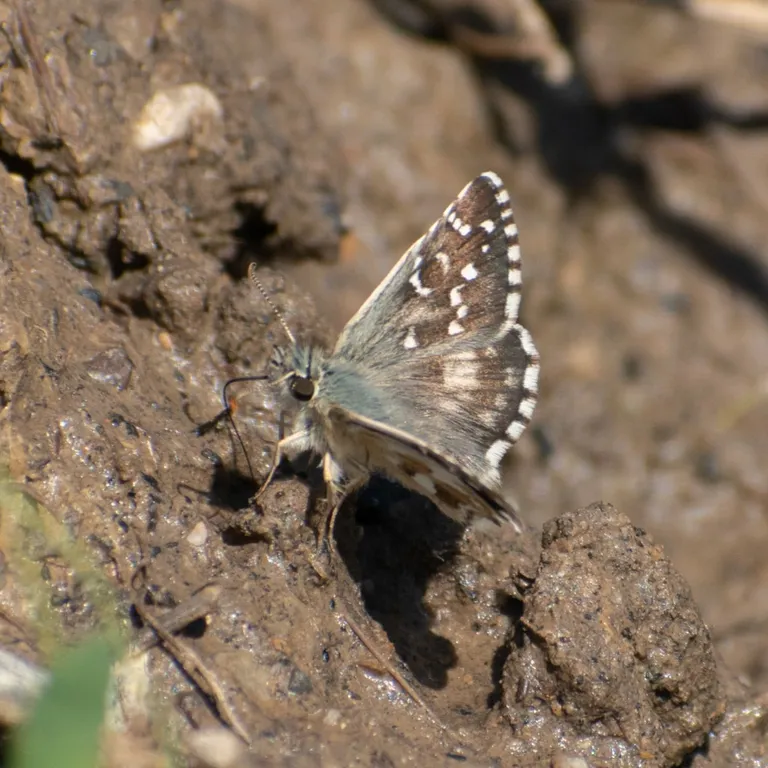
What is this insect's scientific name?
Pyrgus armoricanus
